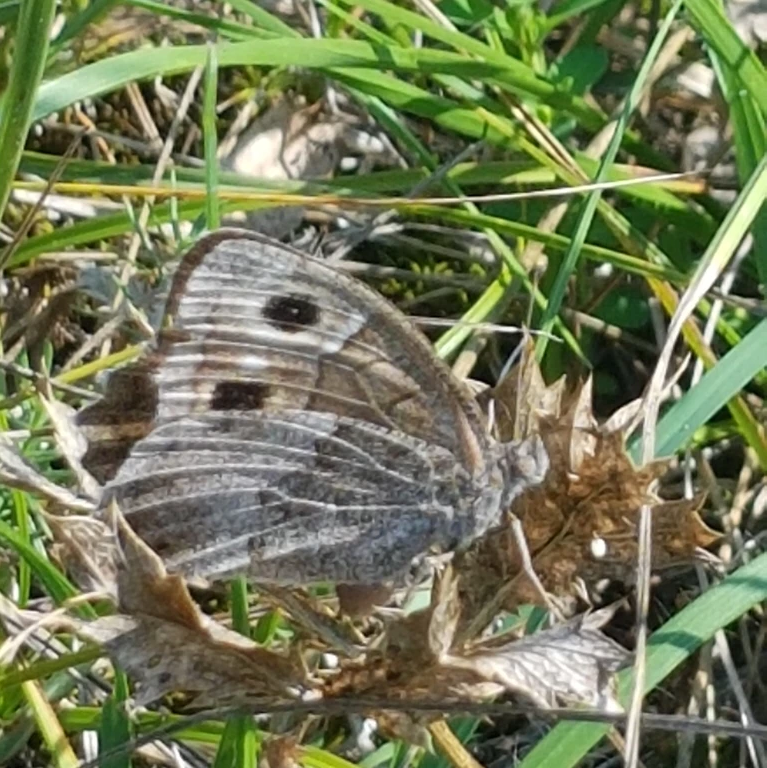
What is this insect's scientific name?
Hipparchia statilinus
